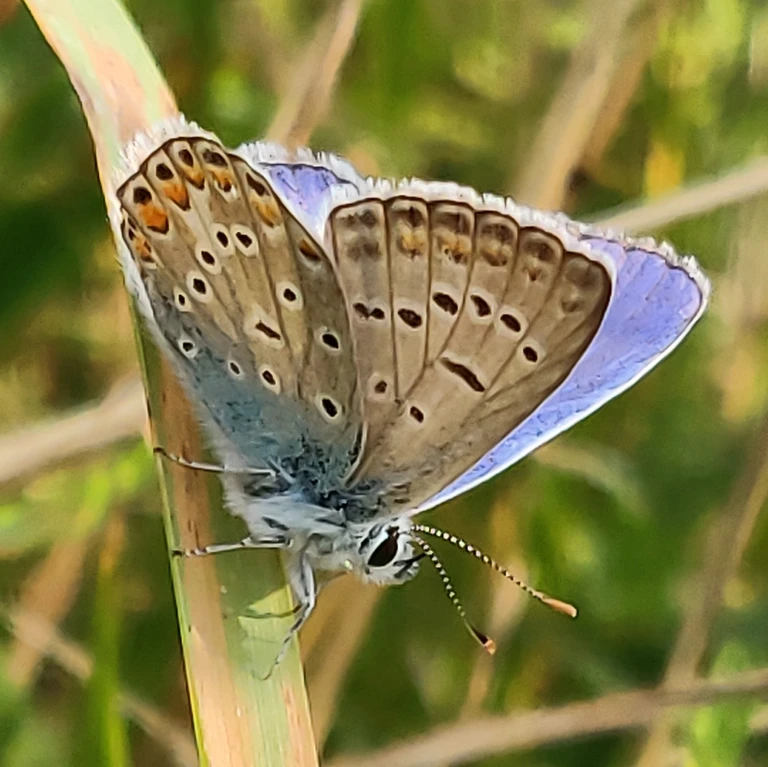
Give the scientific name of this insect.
Polyommatus icarus
